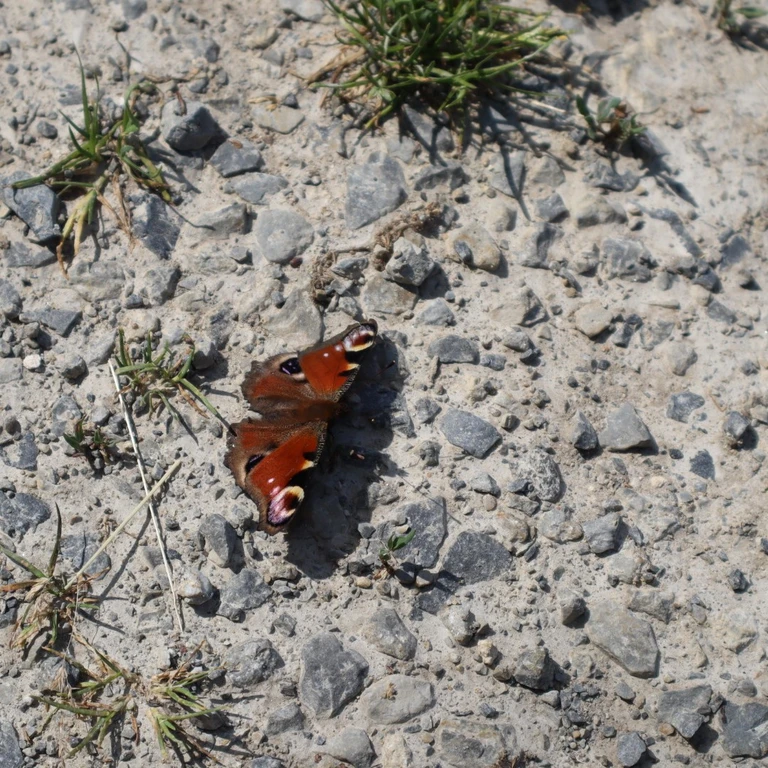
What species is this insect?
Aglais io
